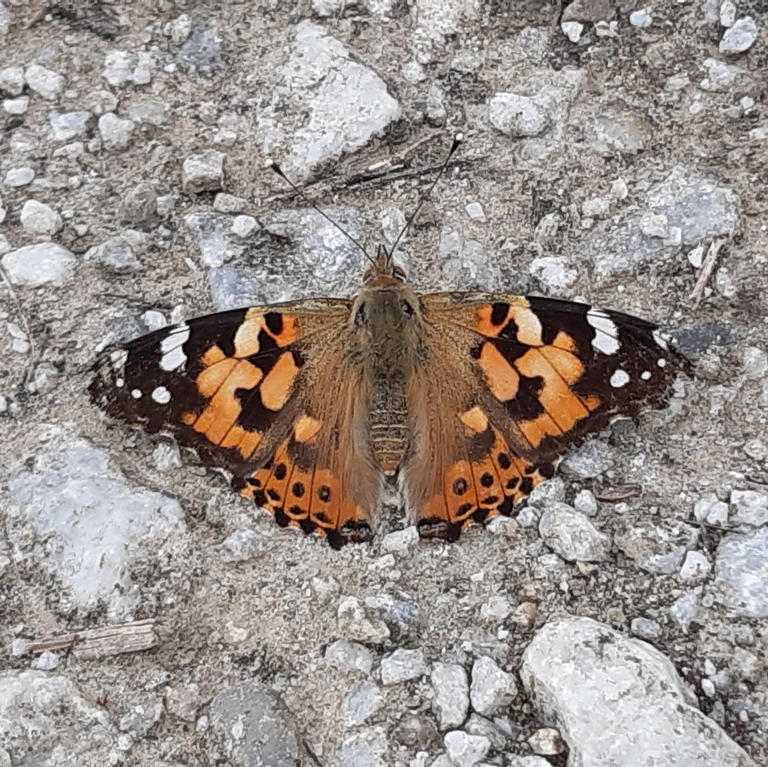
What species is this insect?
Vanessa cardui
